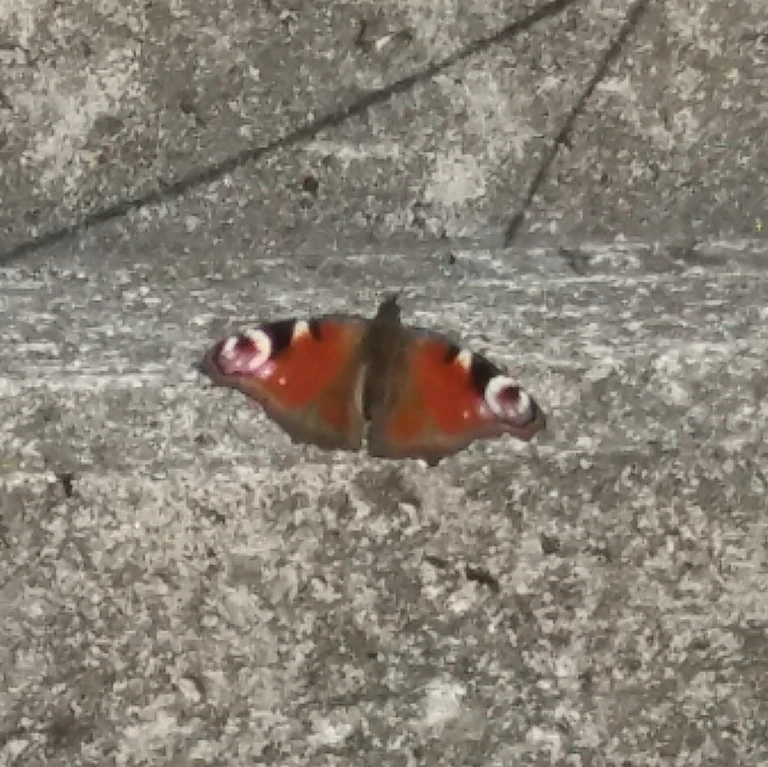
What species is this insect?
Aglais io
